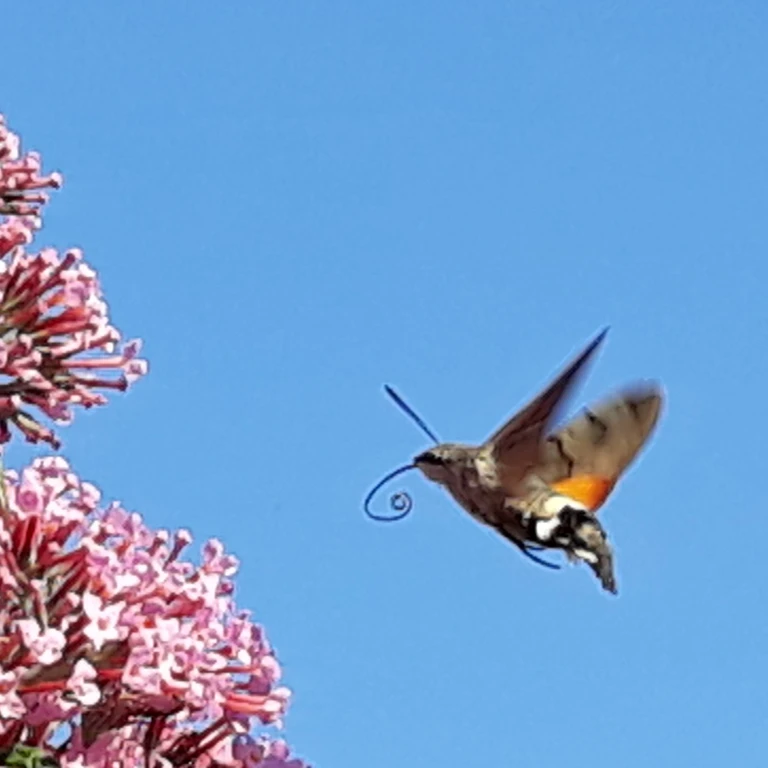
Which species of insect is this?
Macroglossum stellatarum
